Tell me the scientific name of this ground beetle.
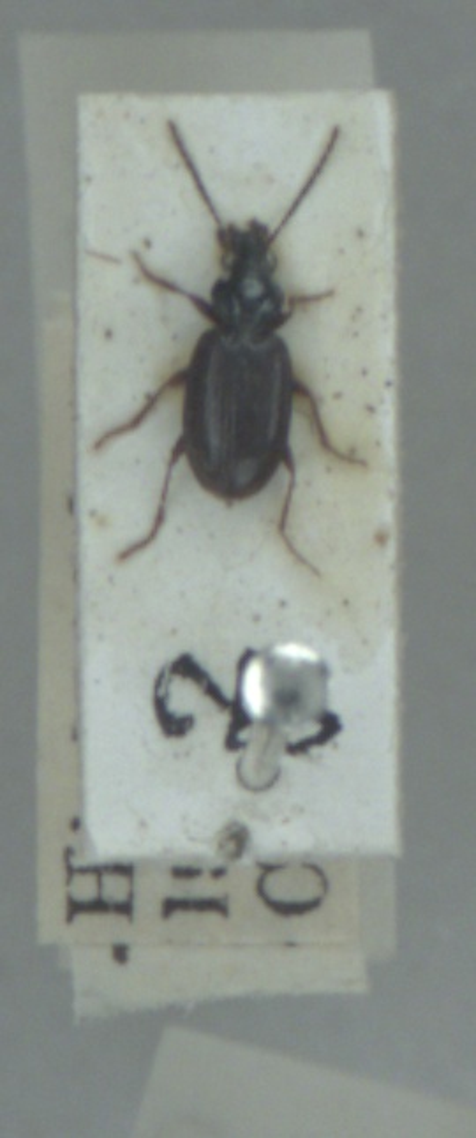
Bembidion lunulatum
